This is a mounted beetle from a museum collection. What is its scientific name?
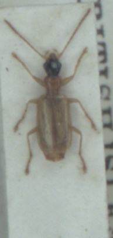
Demetrias atricapillus
